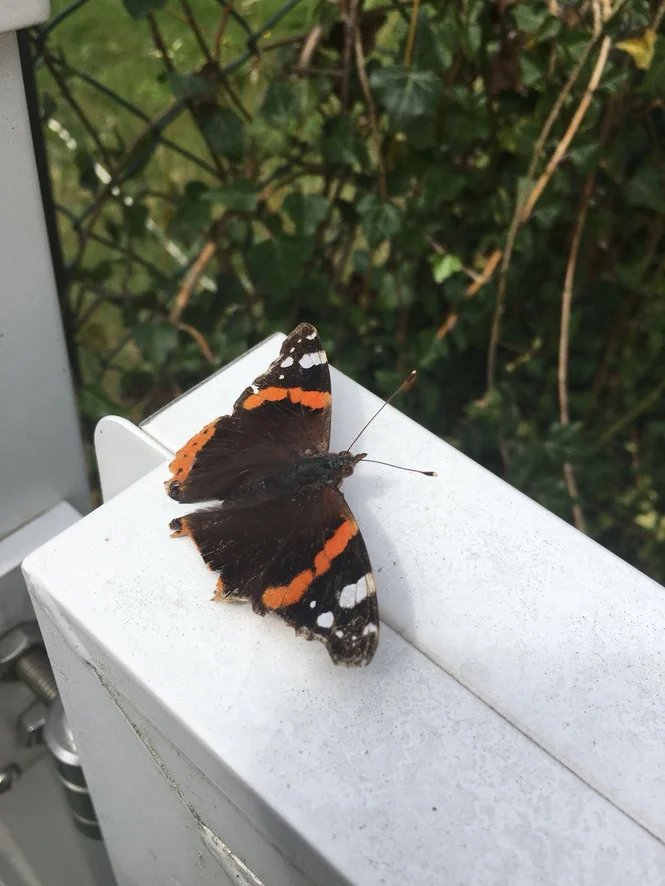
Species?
Vanessa atalanta
